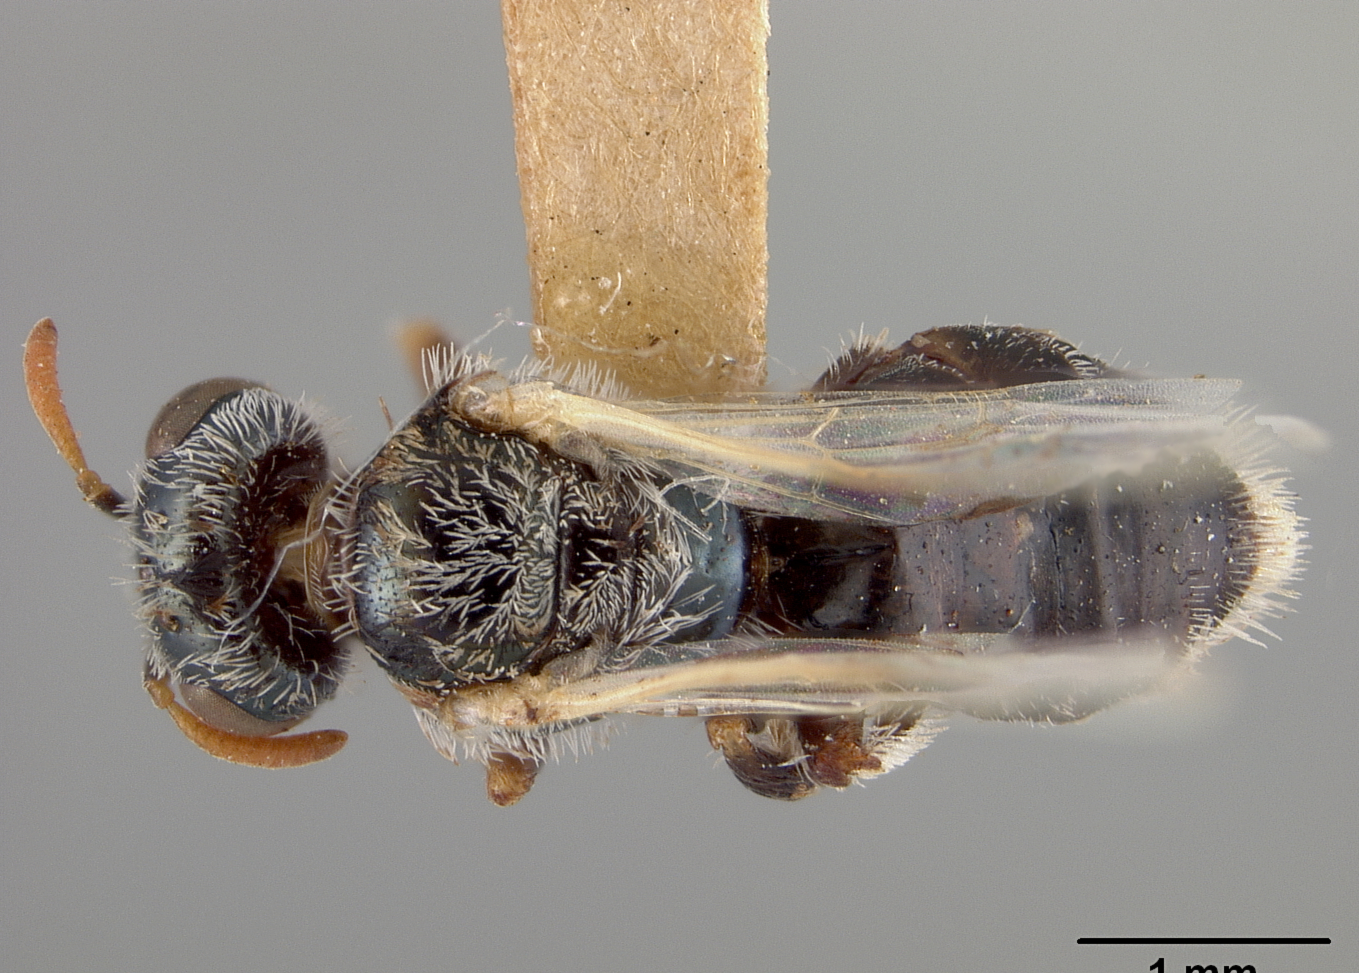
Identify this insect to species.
Perdita valida
